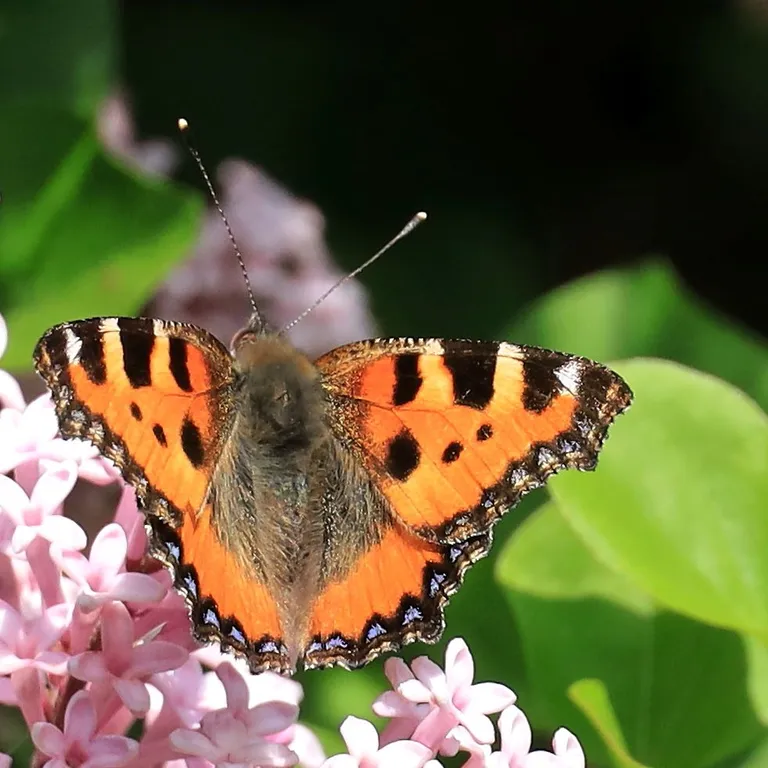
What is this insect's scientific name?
Aglais urticae
